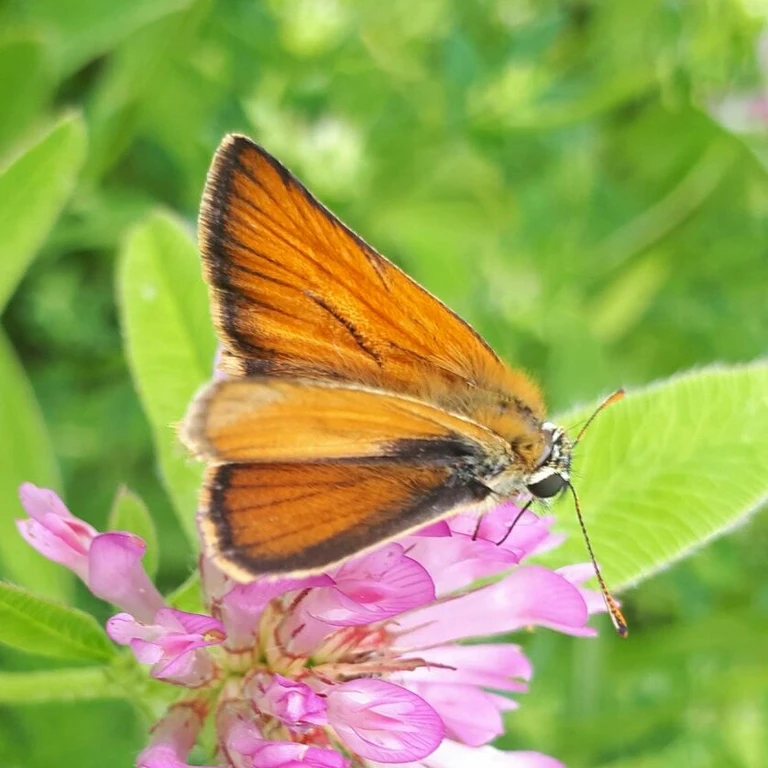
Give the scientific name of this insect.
Thymelicus sylvestris
